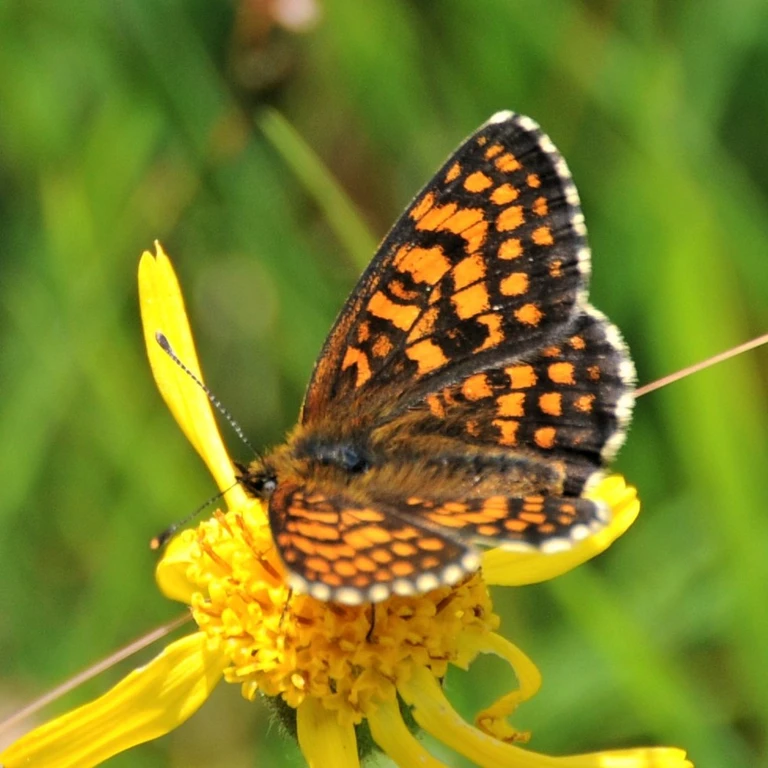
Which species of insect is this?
Melitaea athalia
